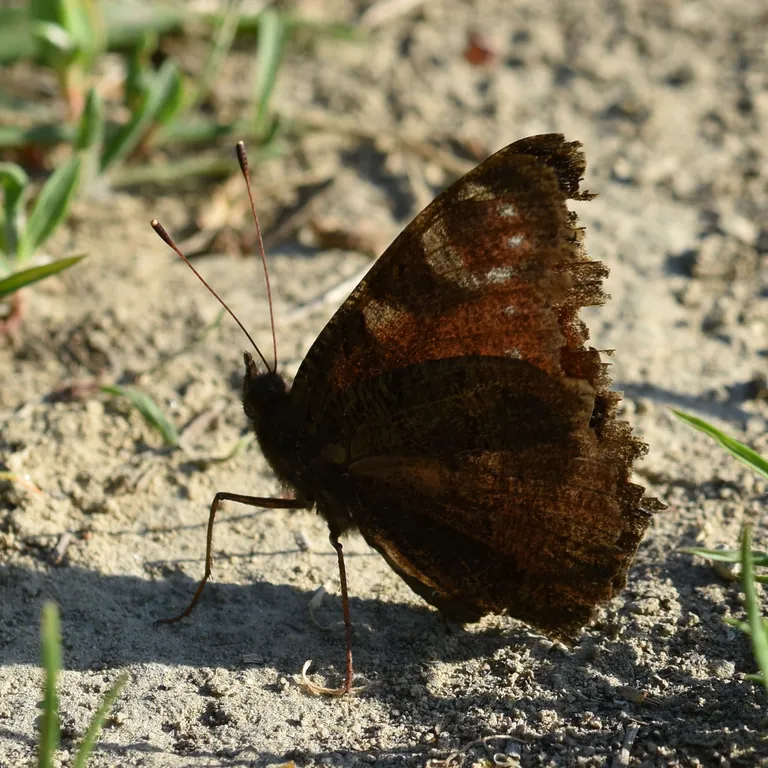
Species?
Aglais io
